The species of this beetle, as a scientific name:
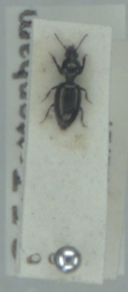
Dyschirius tristis
